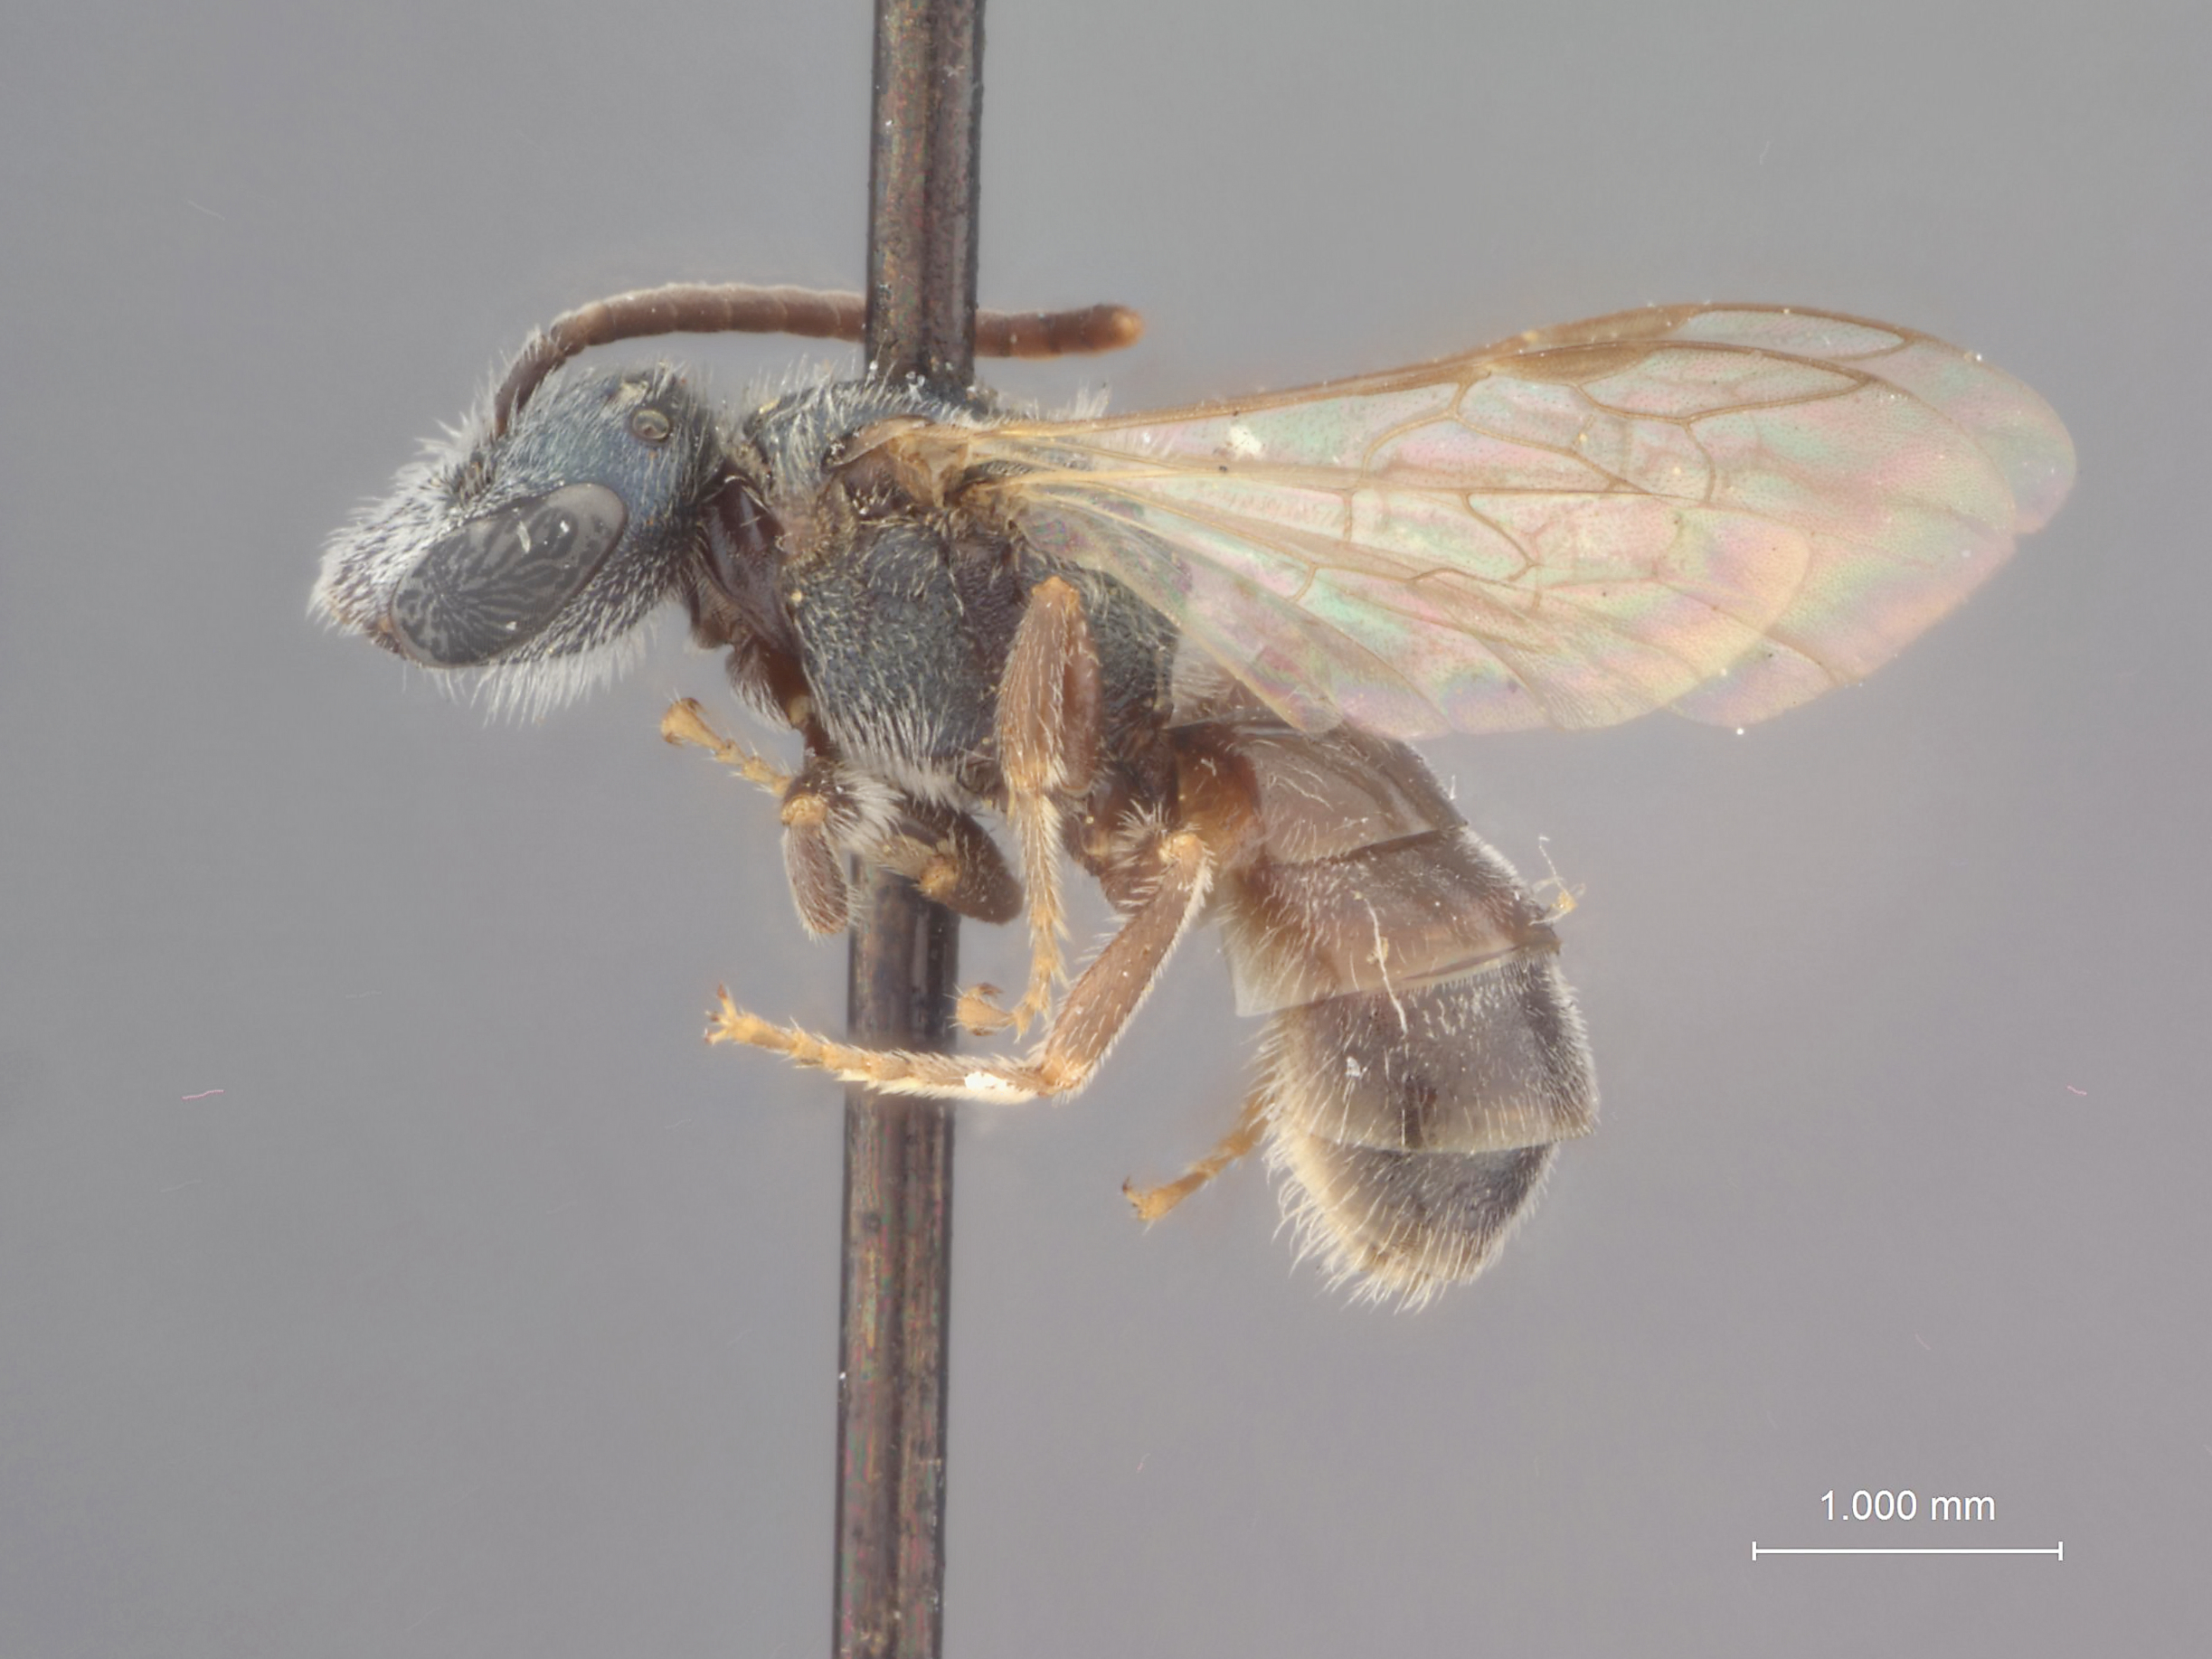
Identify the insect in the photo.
Halictus apertus
